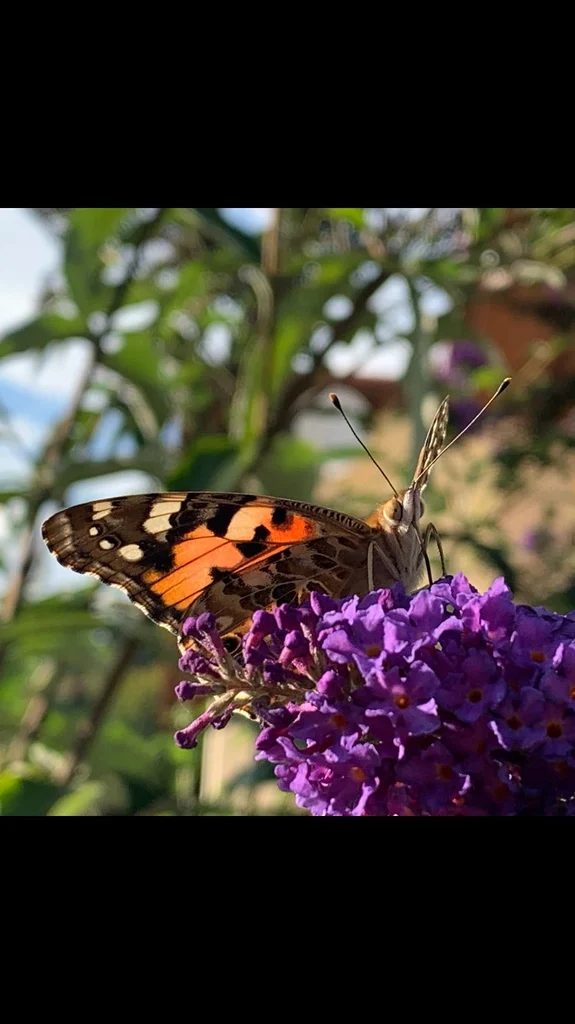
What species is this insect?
Vanessa cardui
